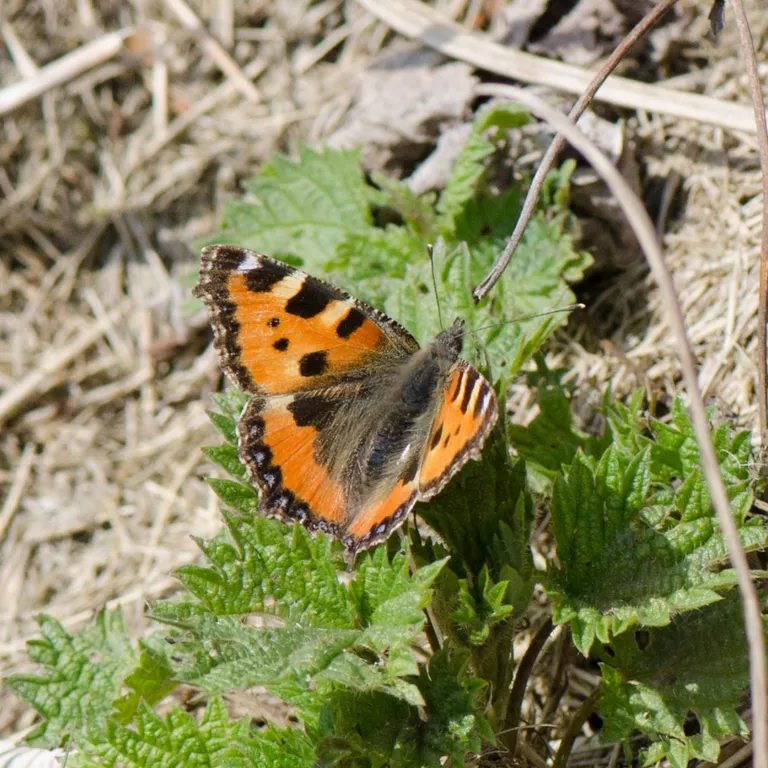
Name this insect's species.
Aglais urticae
